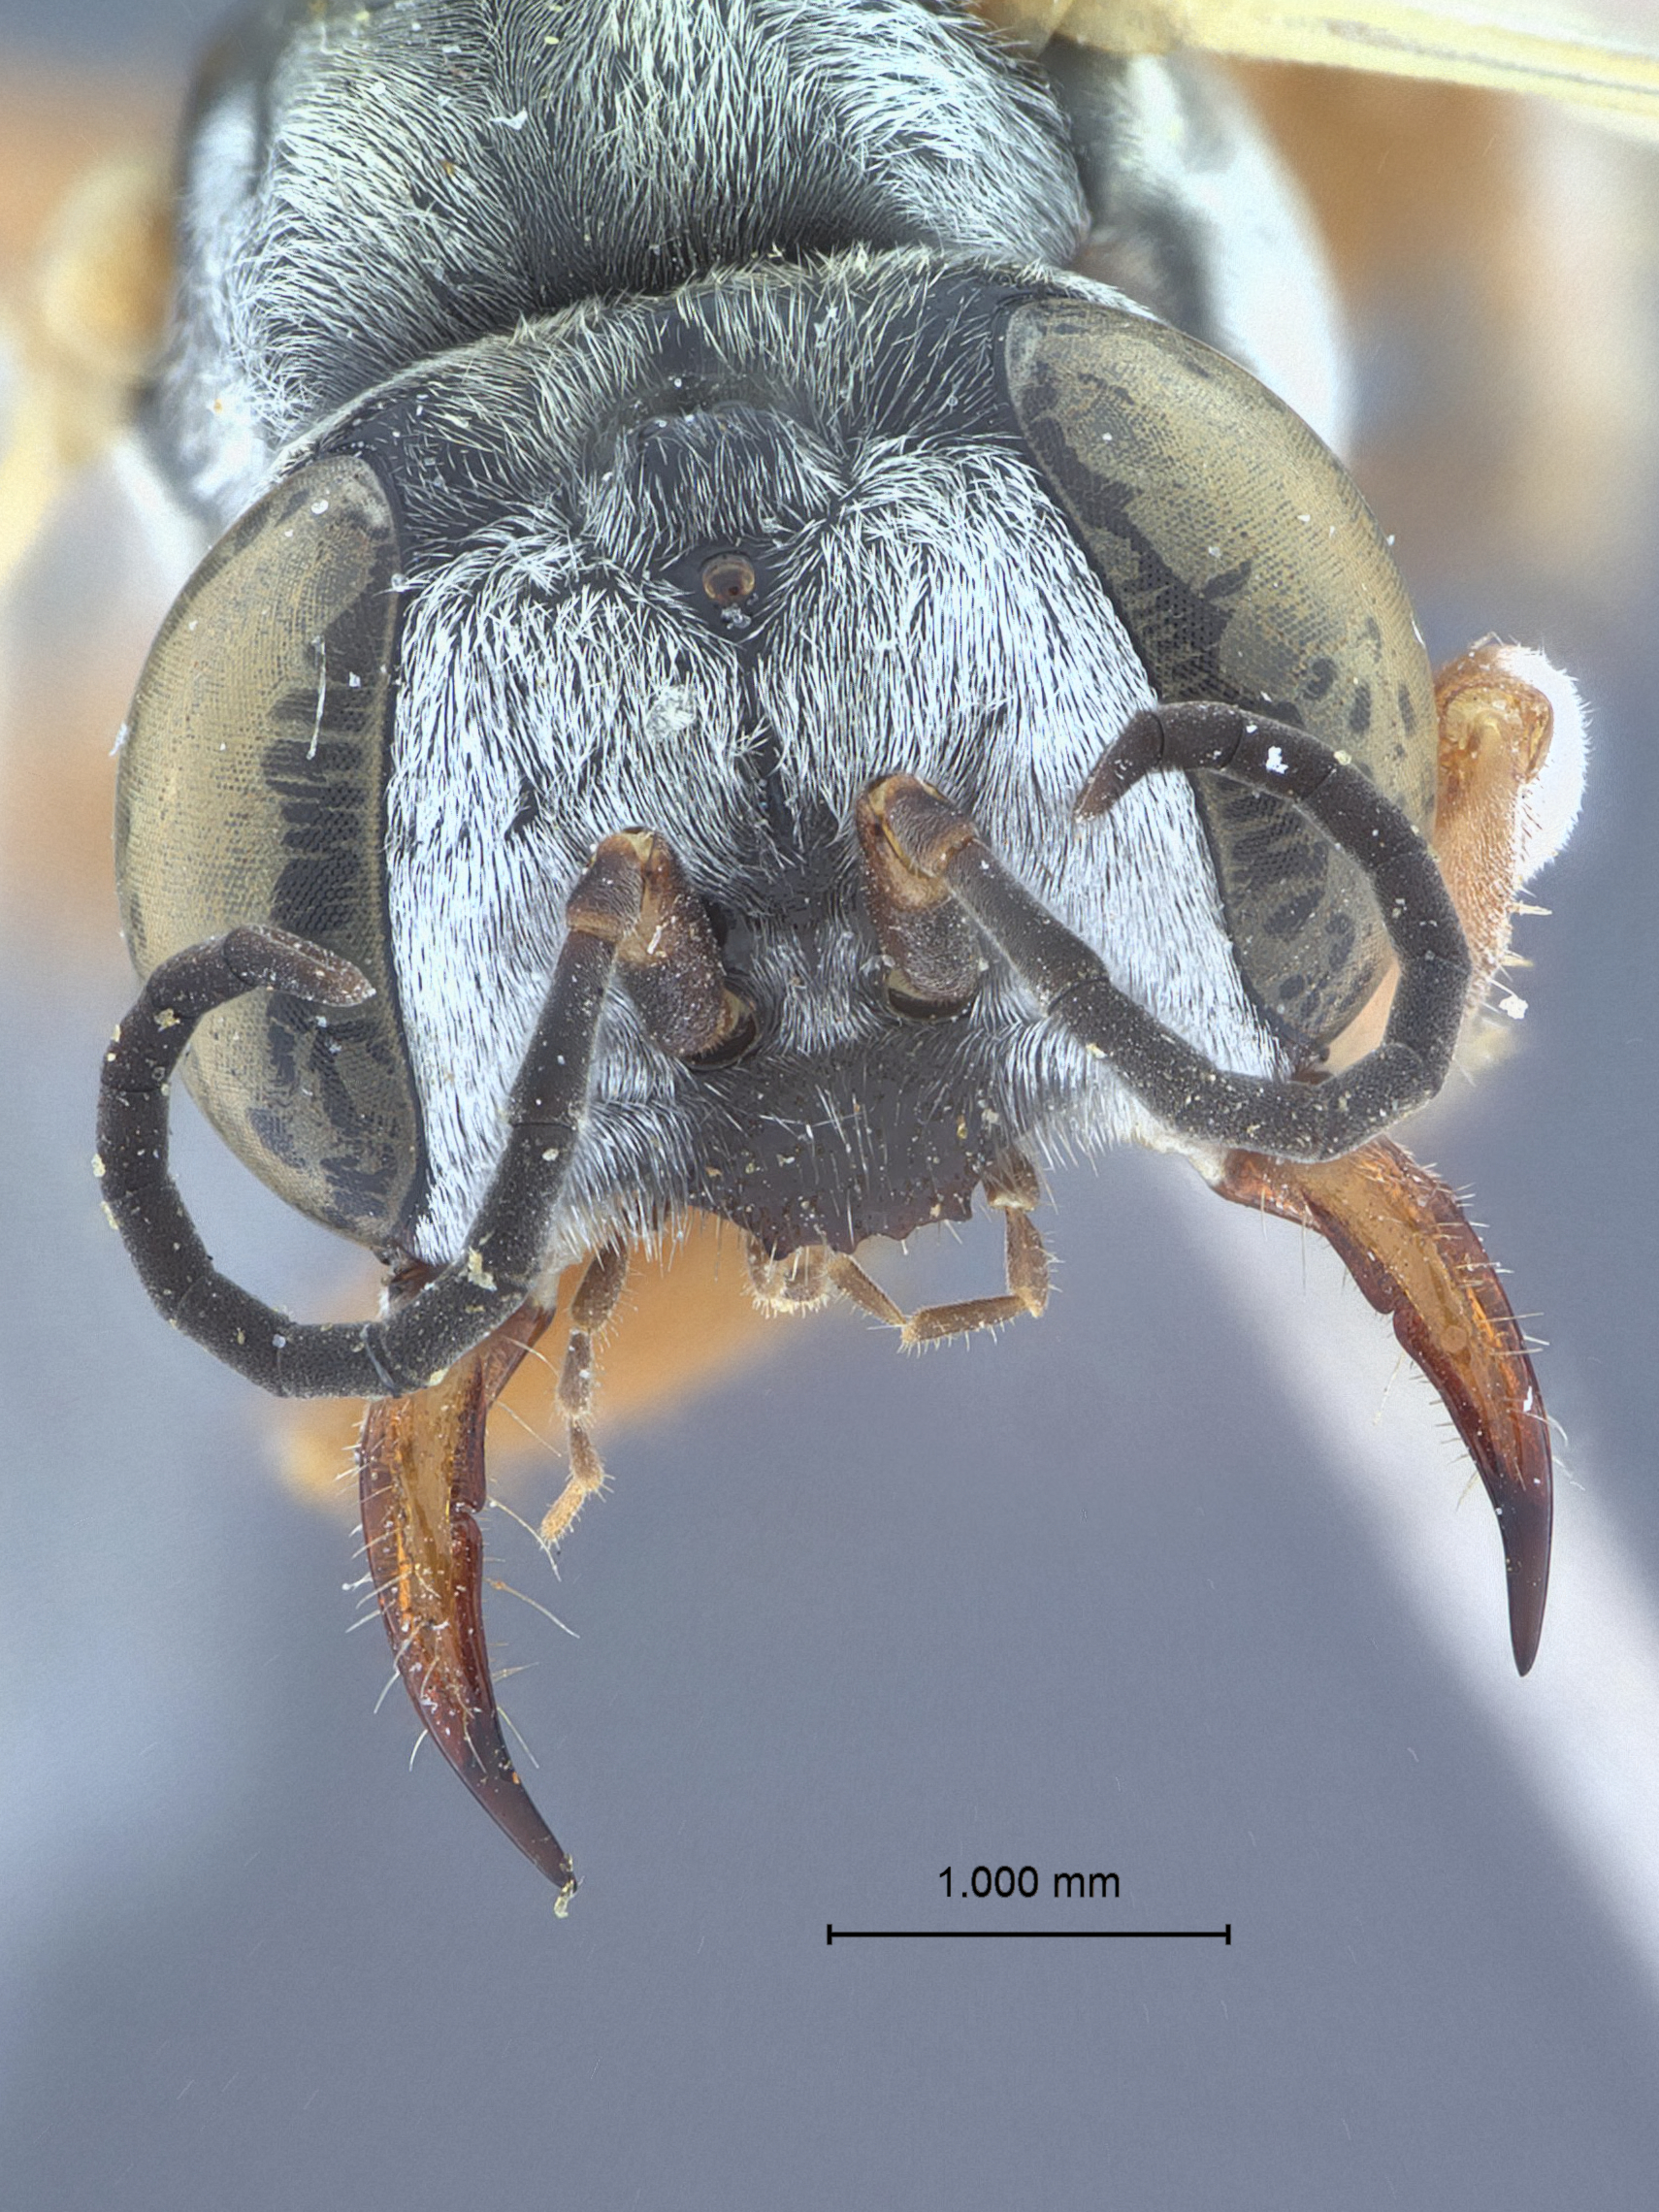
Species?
Parapiagetia krombeini
